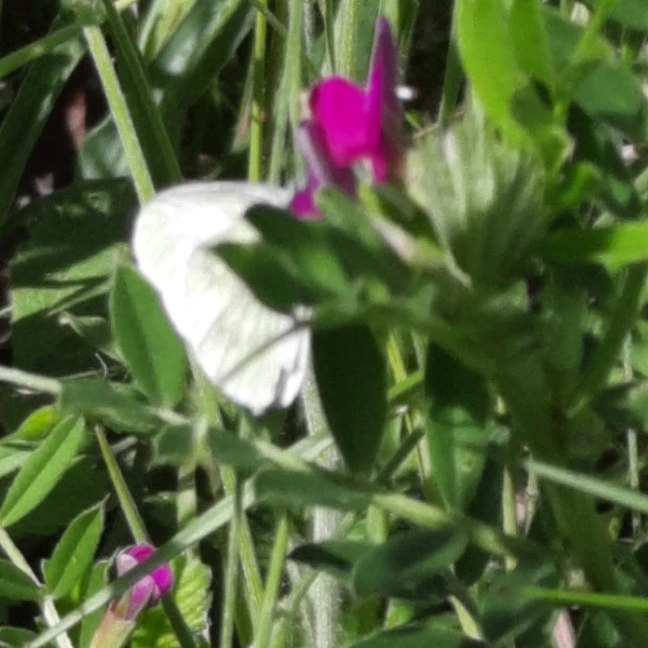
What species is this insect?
Leptidea sinapis/juvernica
